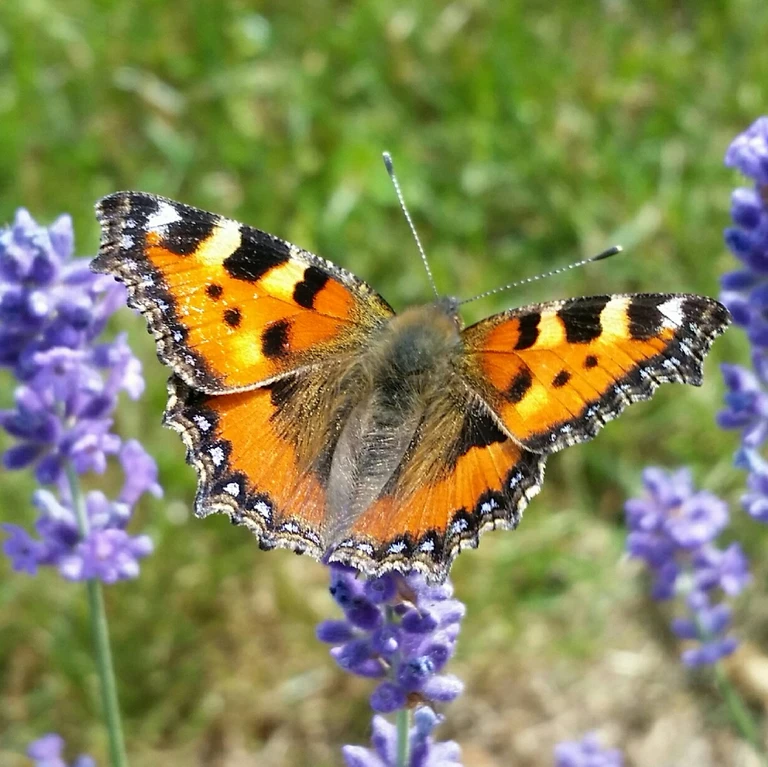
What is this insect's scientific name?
Aglais urticae
